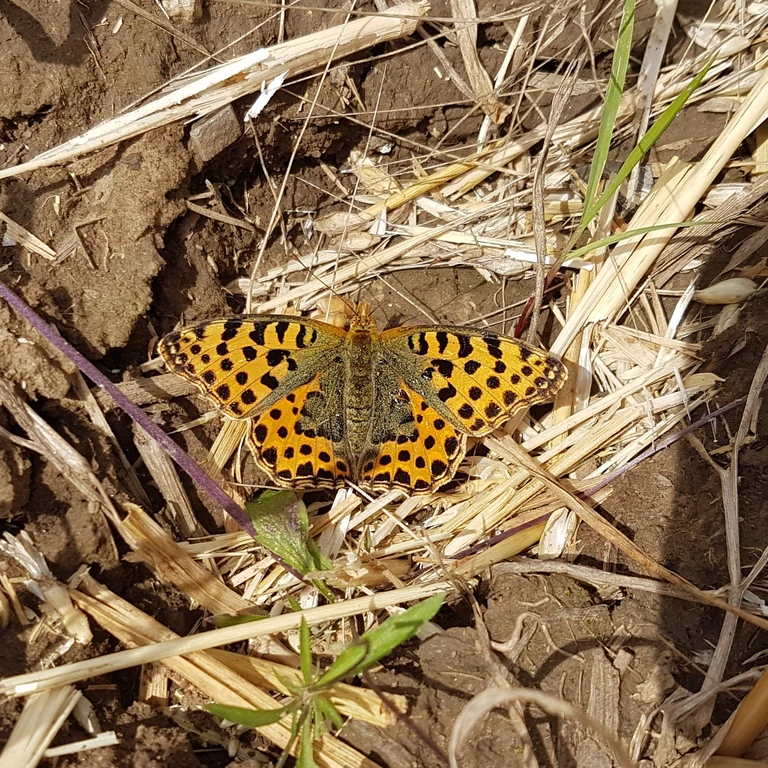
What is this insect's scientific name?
Issoria lathonia
